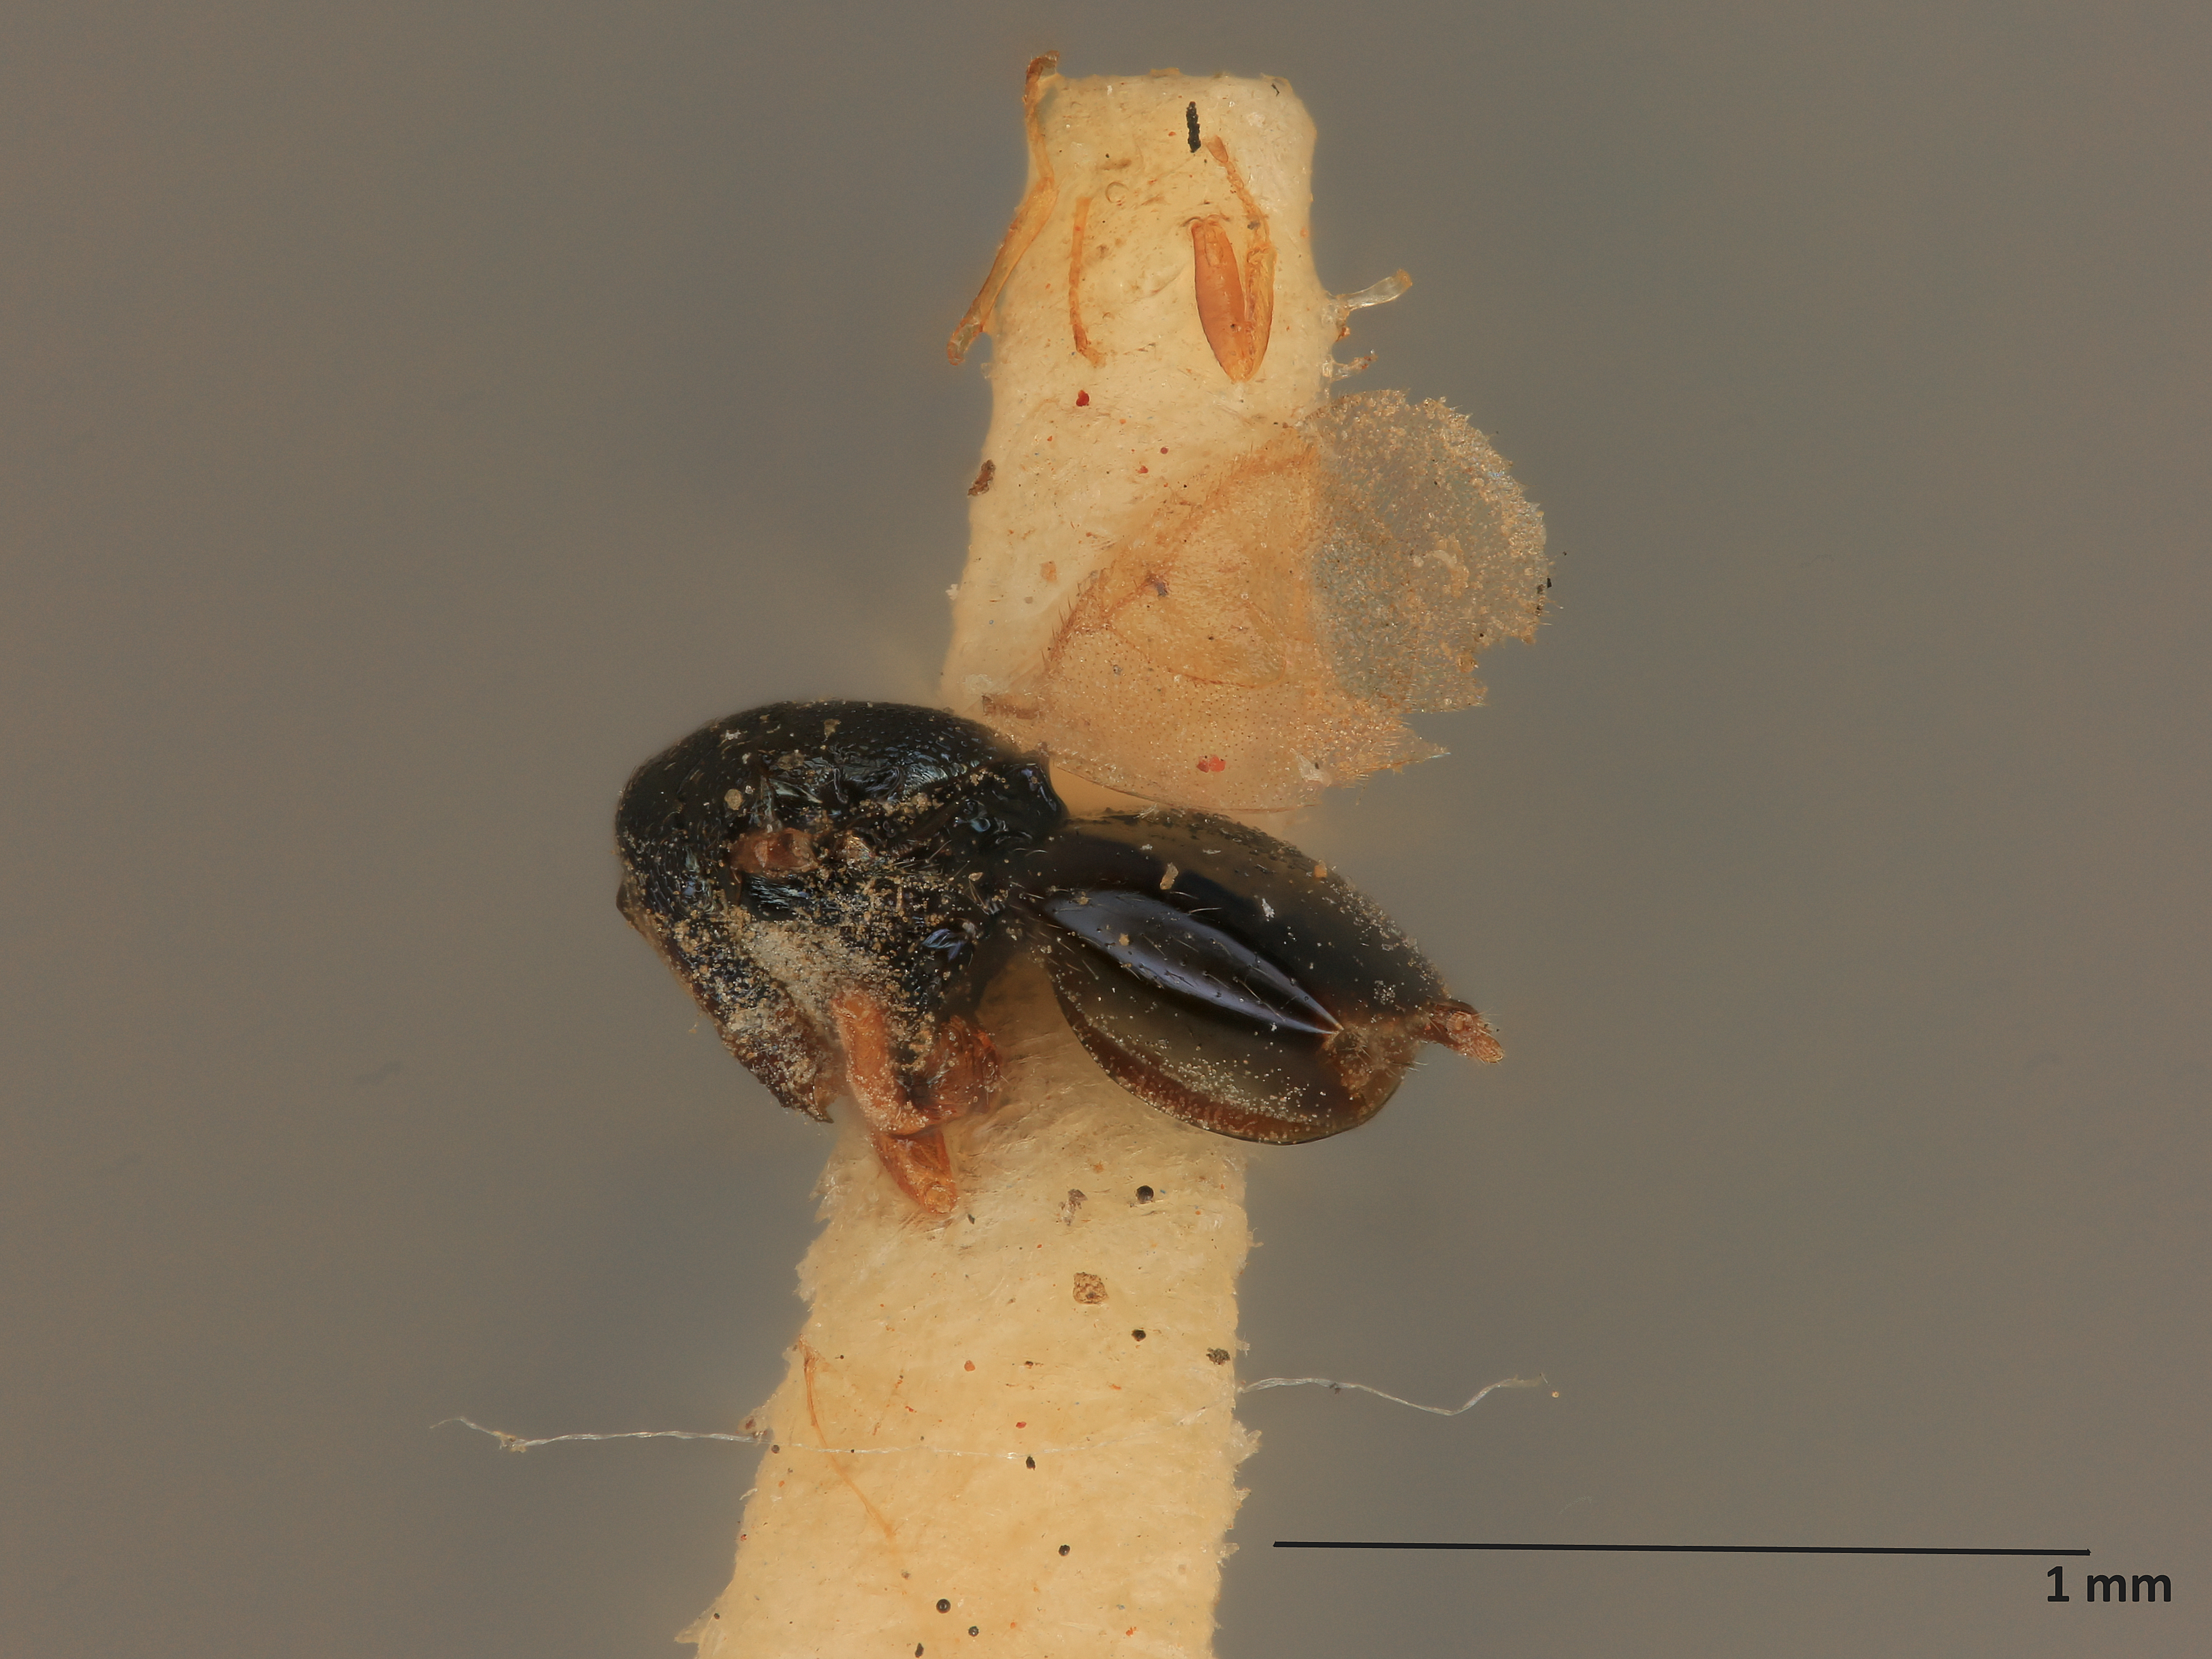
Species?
Eunotus americanus
